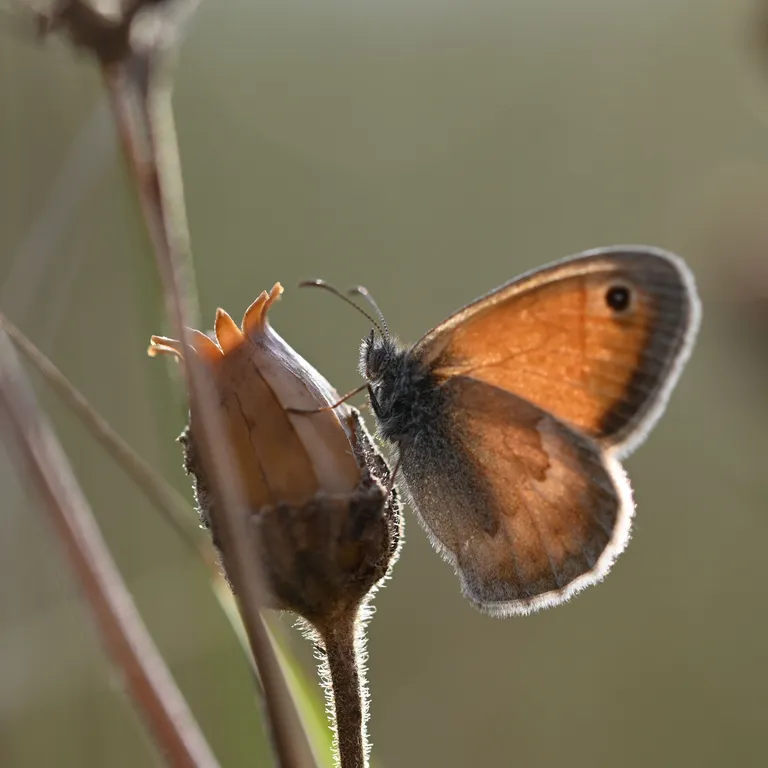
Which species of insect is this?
Coenonympha pamphilus
